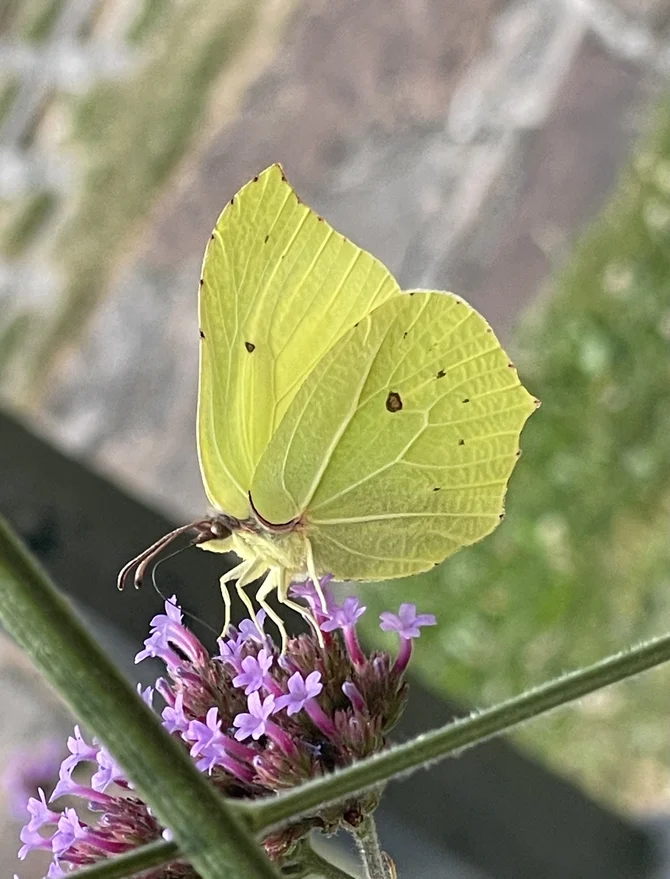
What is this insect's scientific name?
Gonepteryx rhamni
